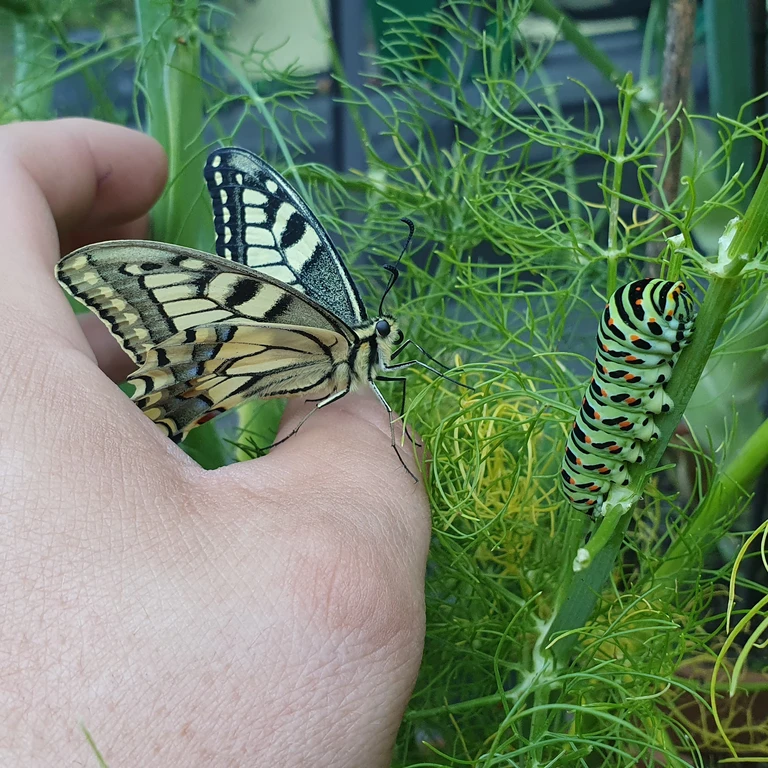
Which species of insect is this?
Papilio machaon
